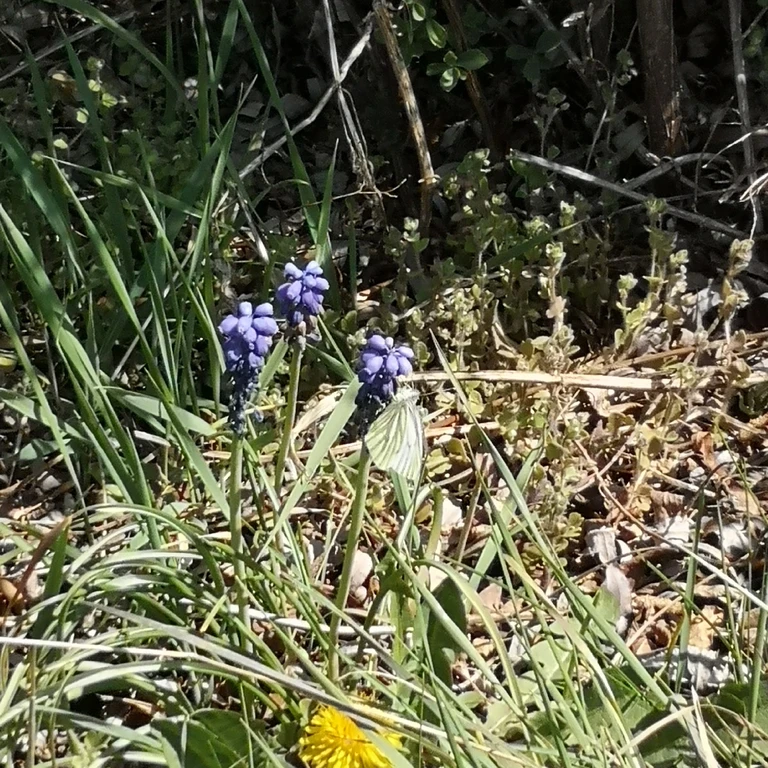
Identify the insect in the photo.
Pieris napi
